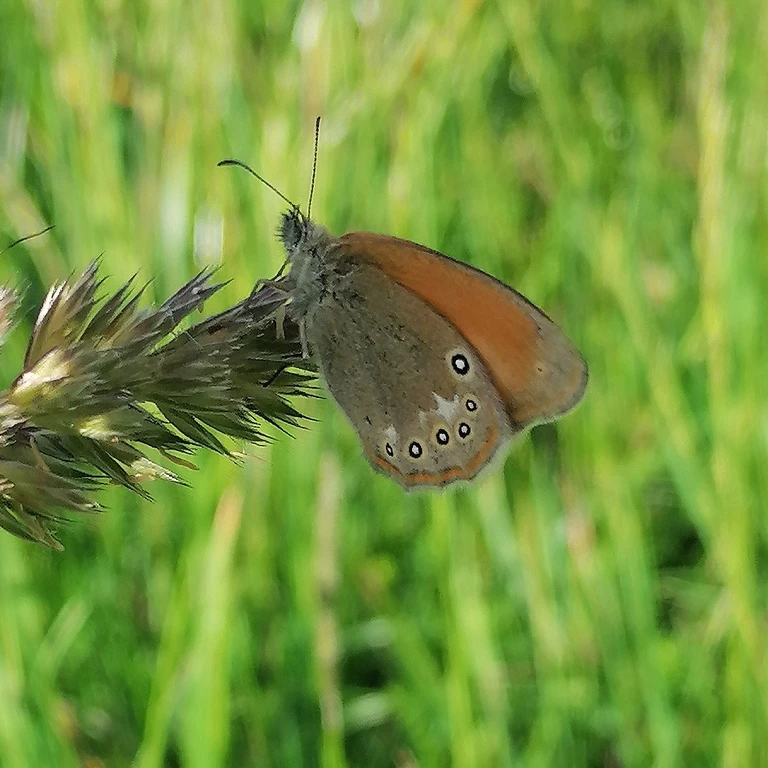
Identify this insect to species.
Coenonympha glycerion (also Coenonympha iphis)
